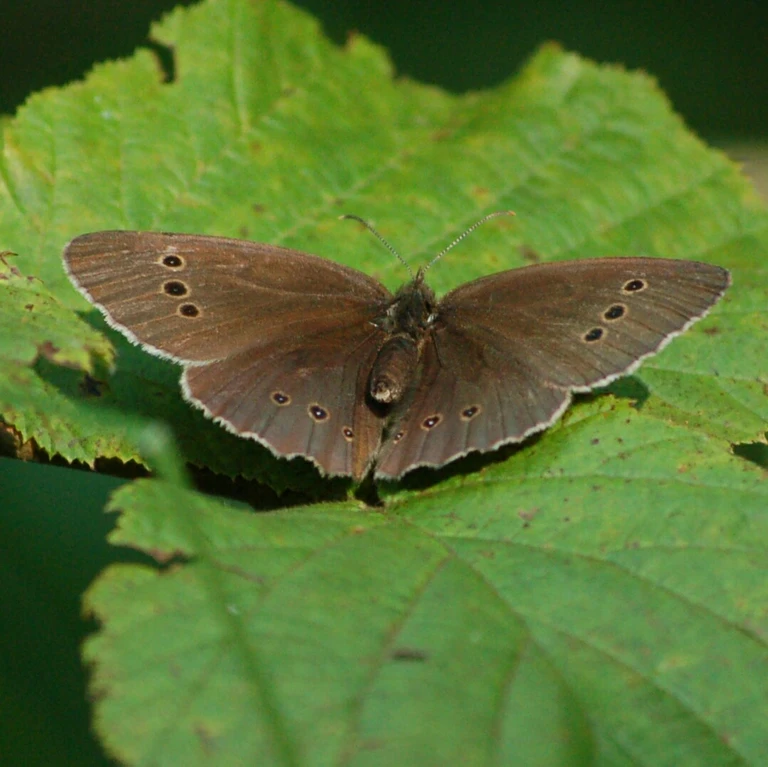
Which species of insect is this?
Aphantopus hyperantus
